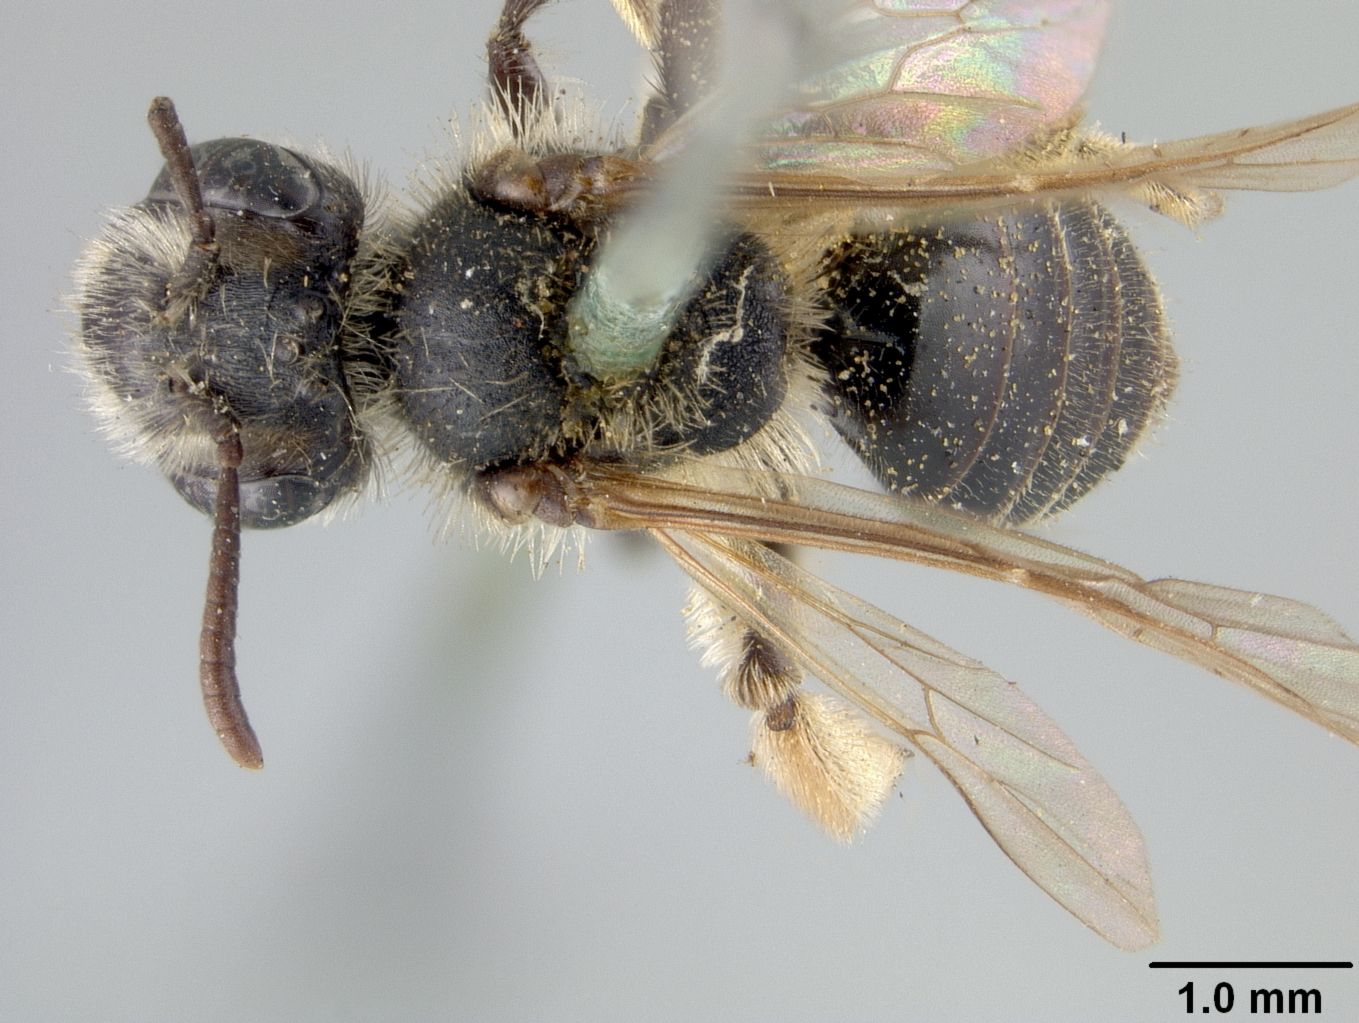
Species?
Andrena melanochroa
